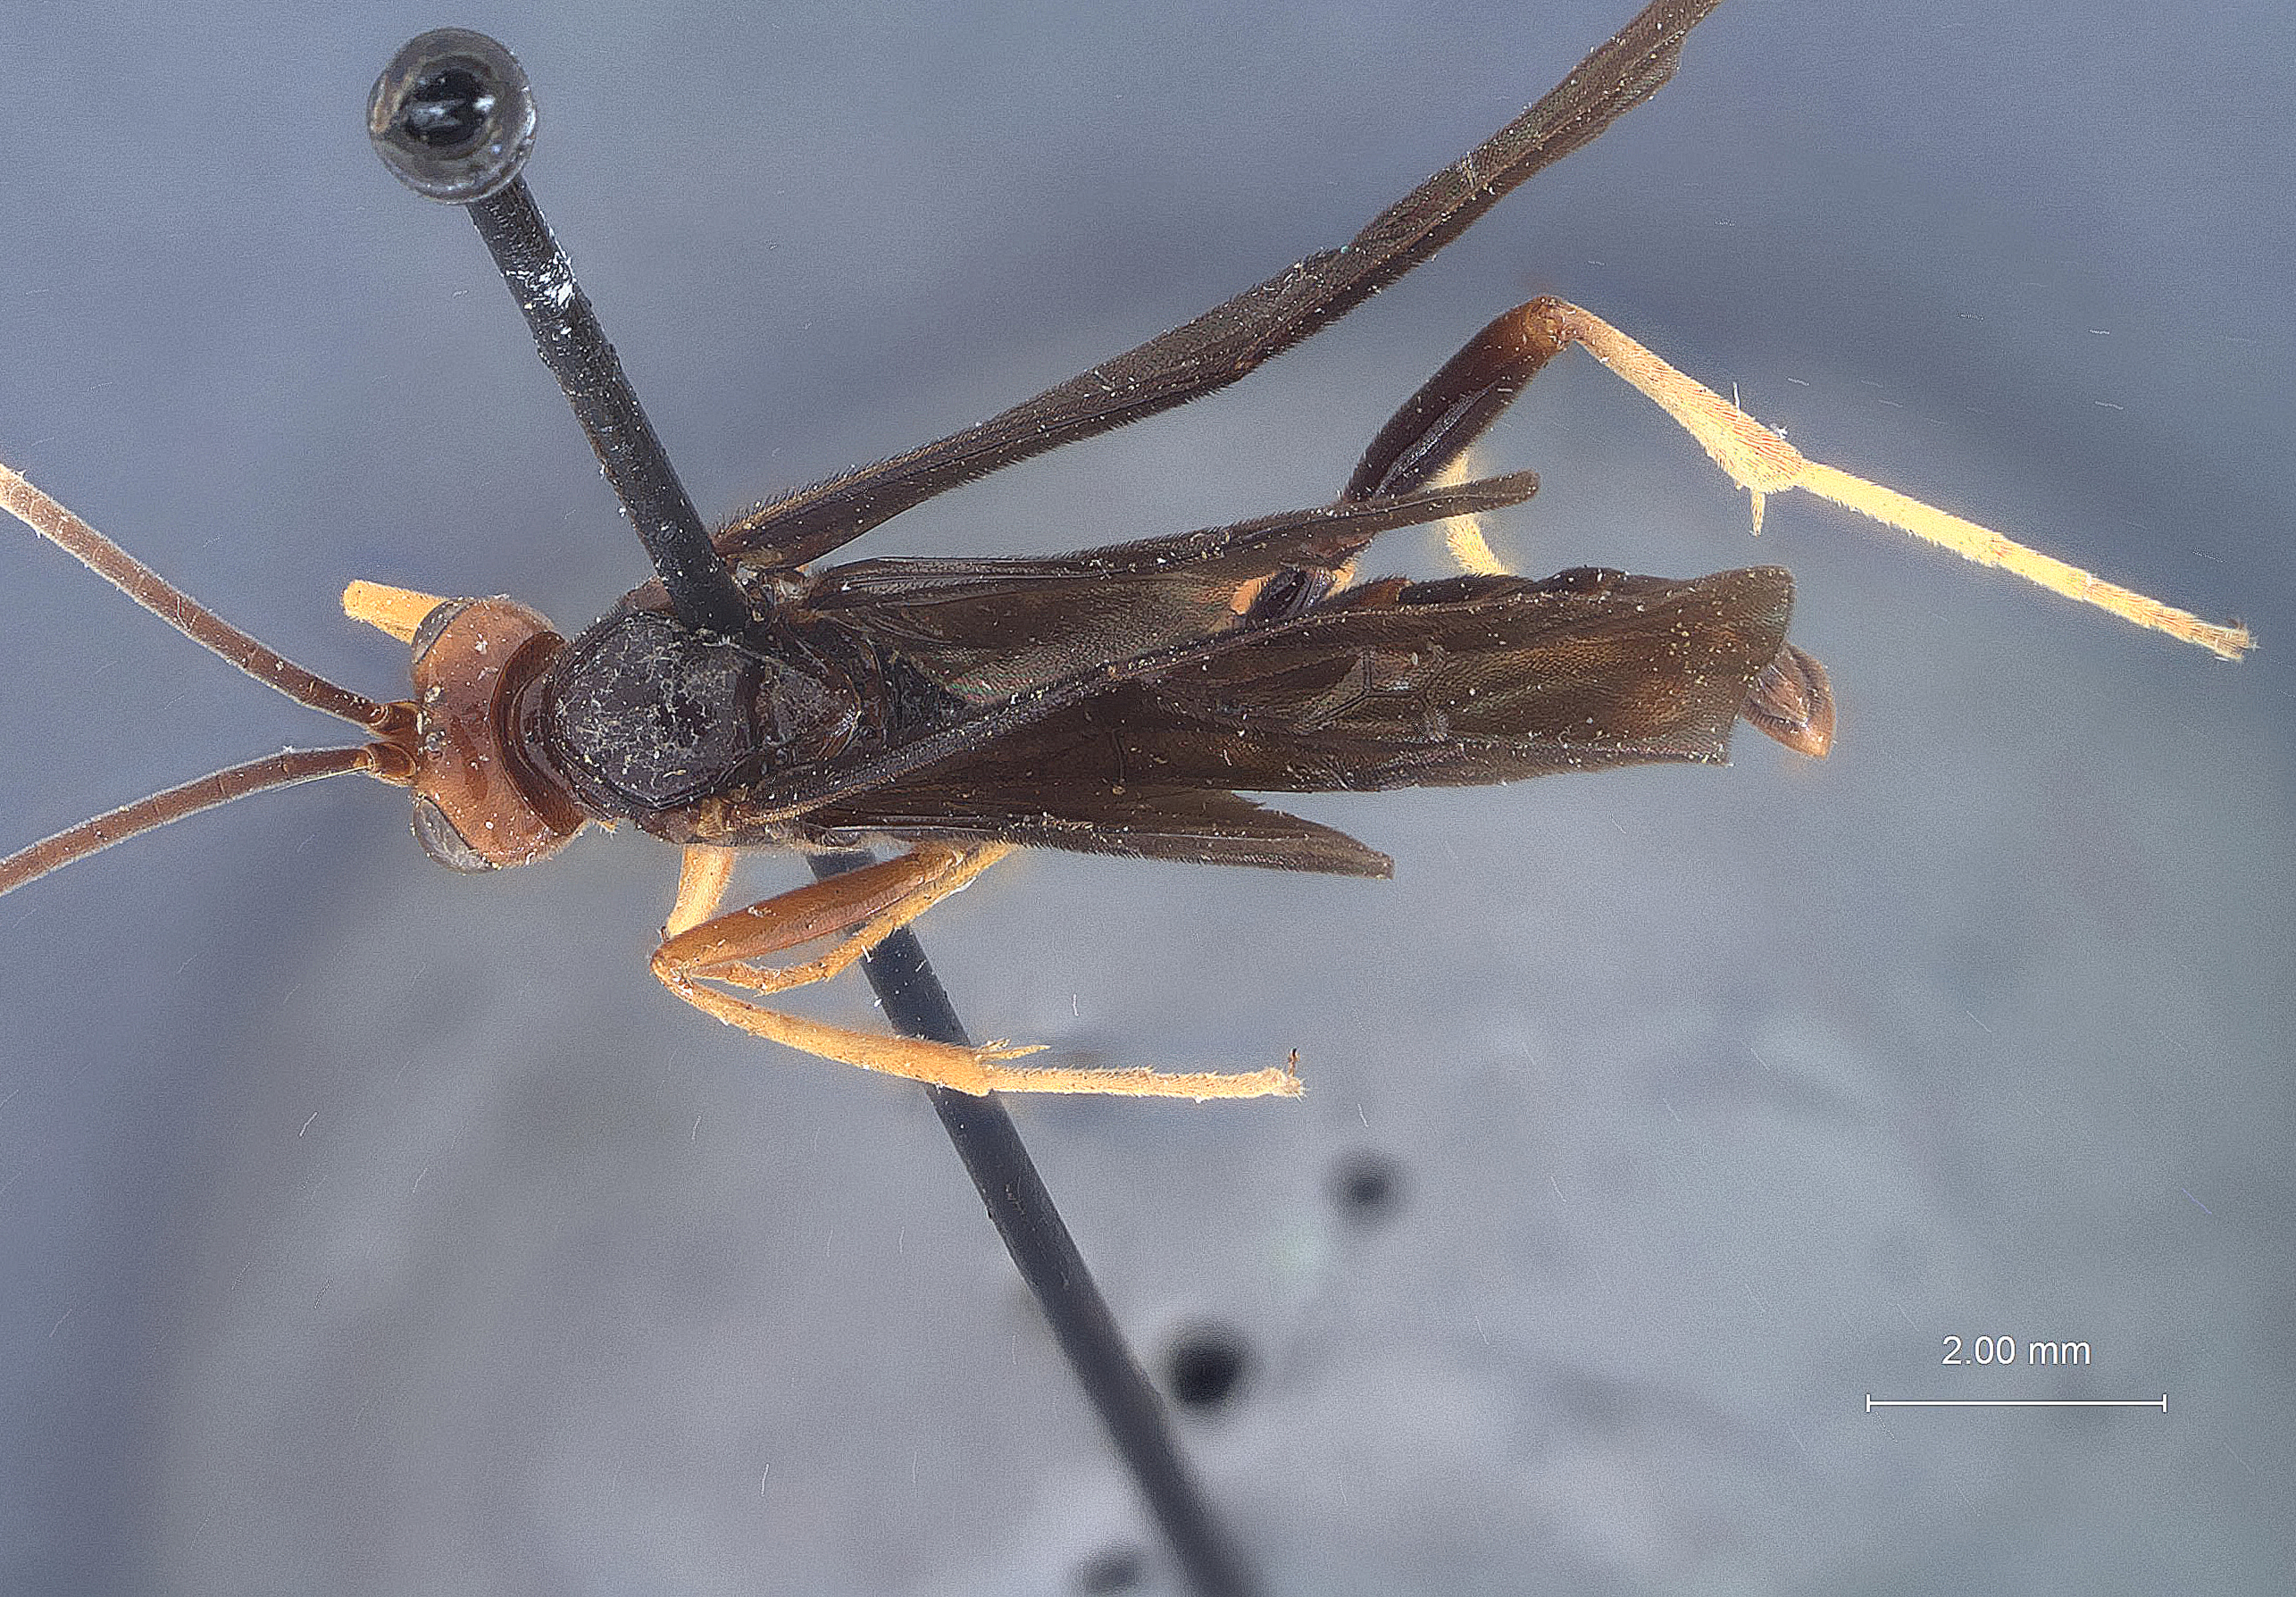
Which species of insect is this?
Joppidium brochum
